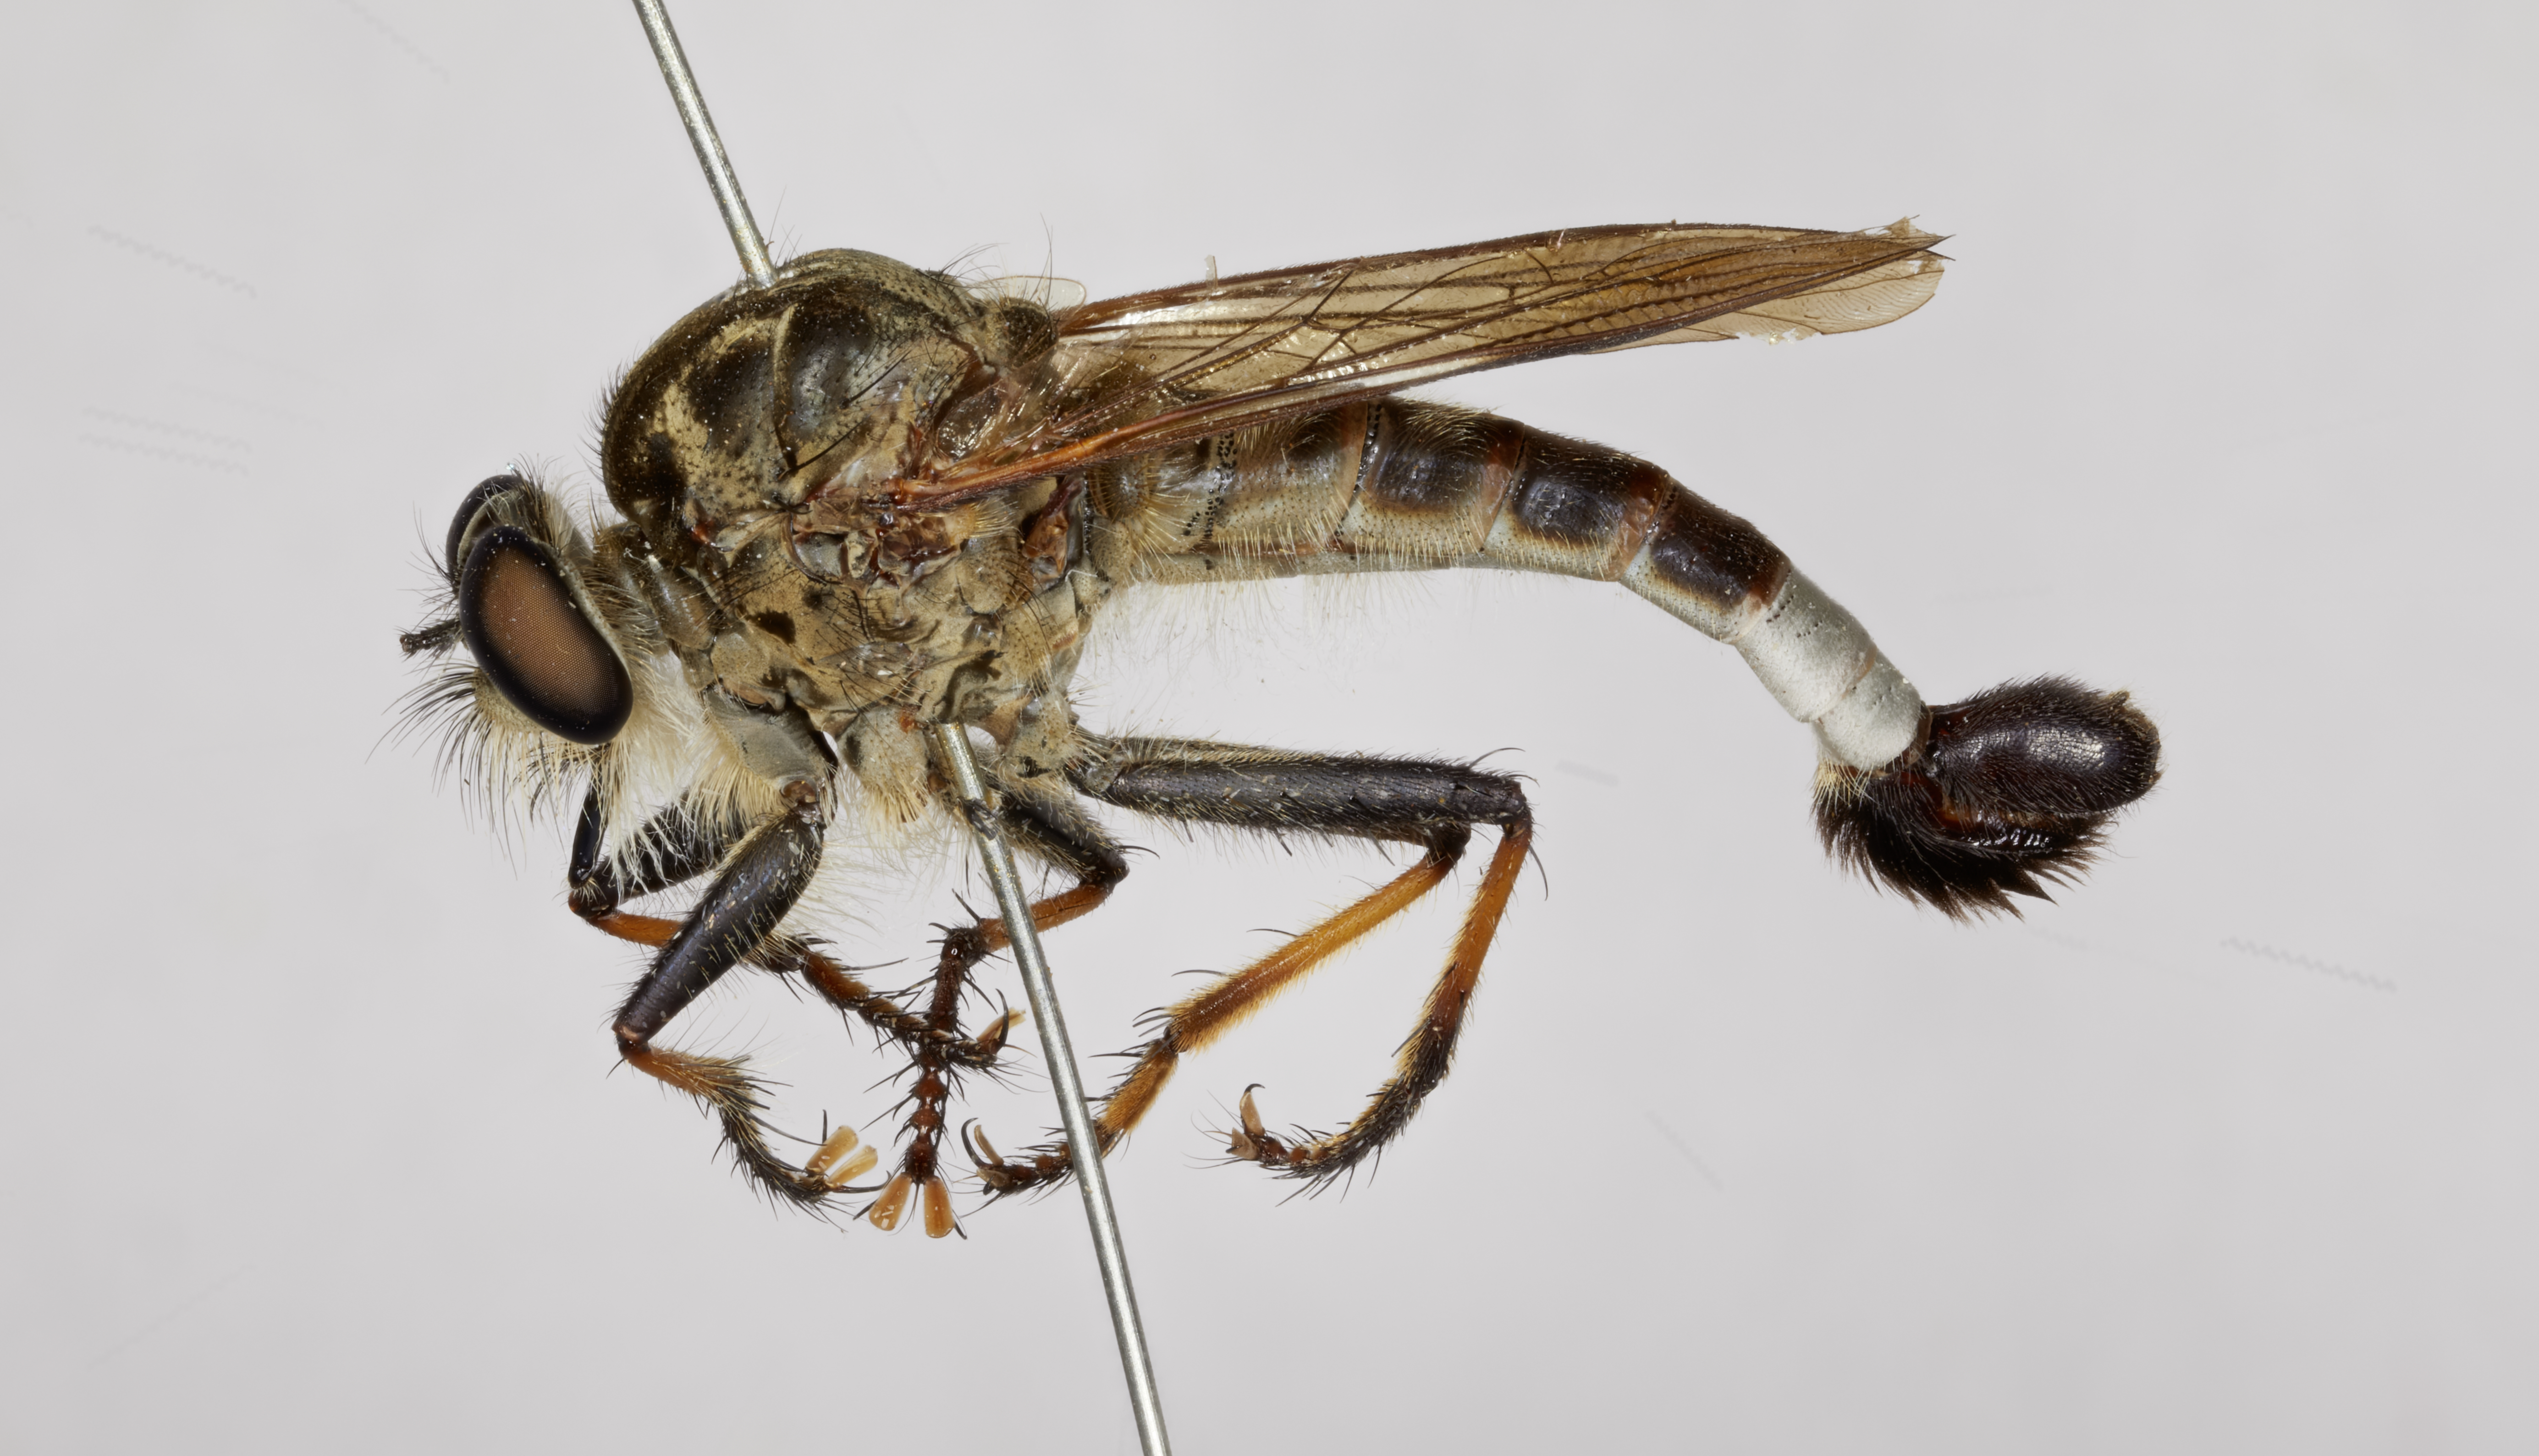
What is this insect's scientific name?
Efferia bellardii
